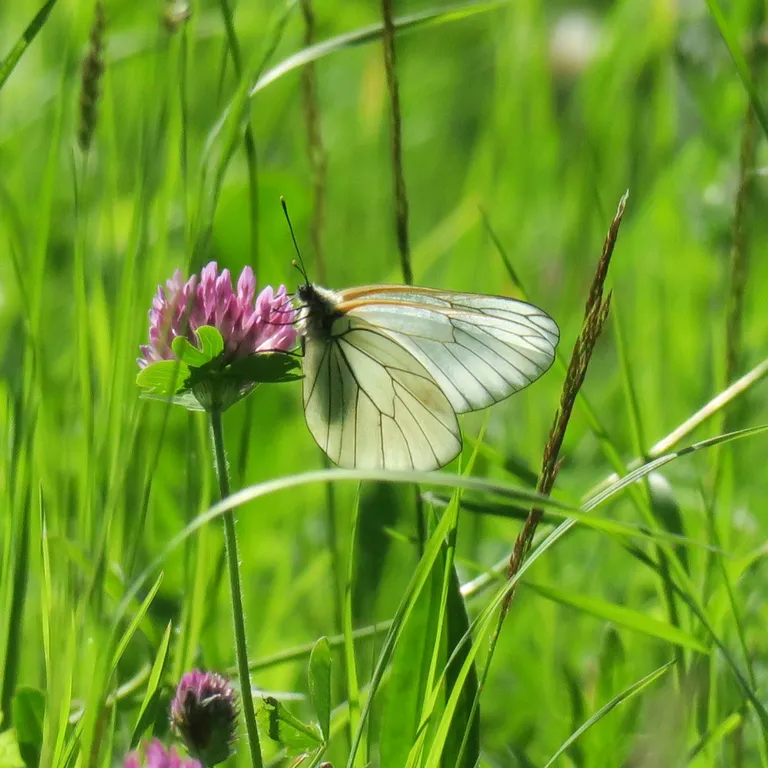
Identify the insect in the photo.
Aporia crataegi
